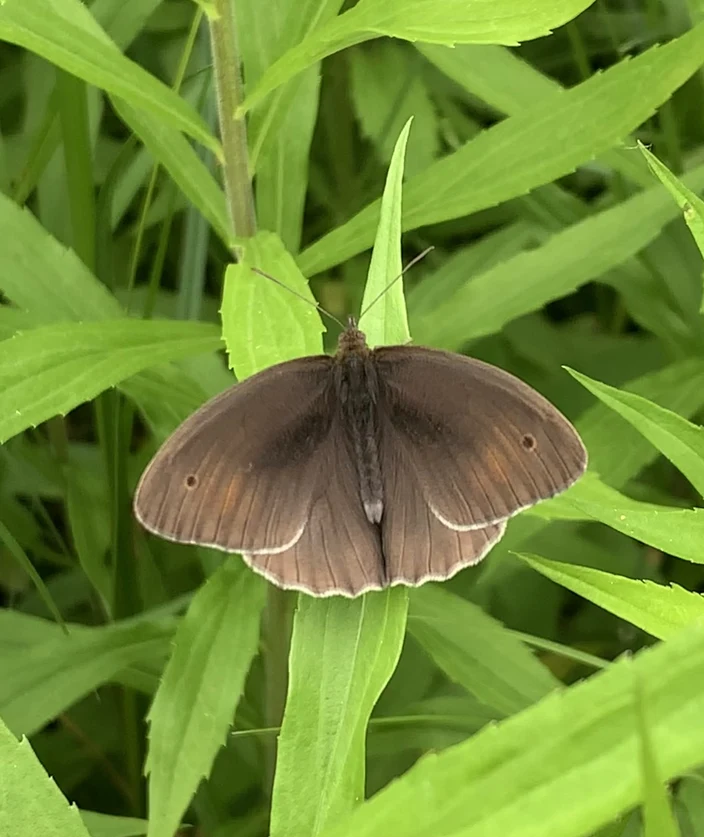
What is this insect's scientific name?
Maniola jurtina
